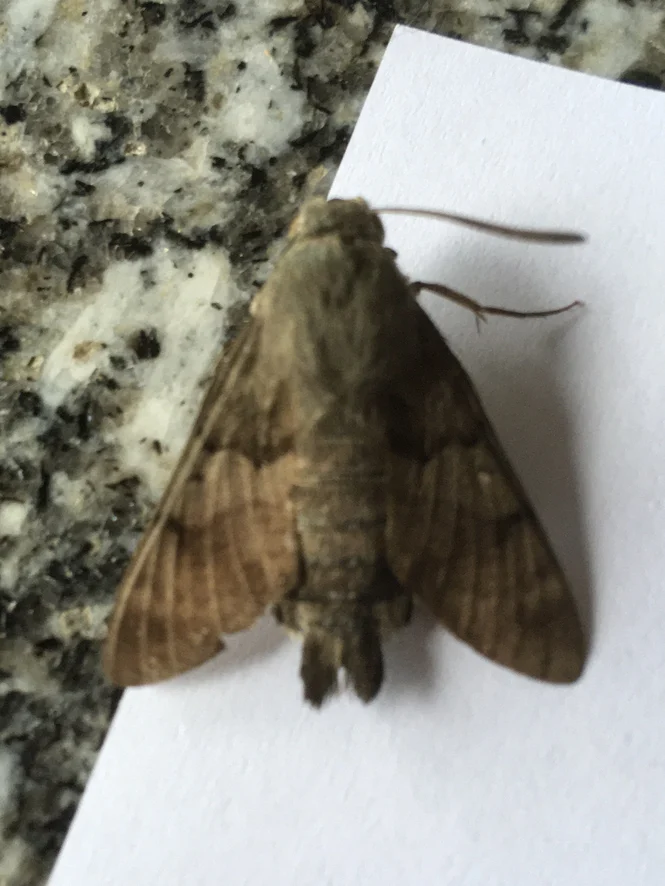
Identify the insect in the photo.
Macroglossum stellatarum
